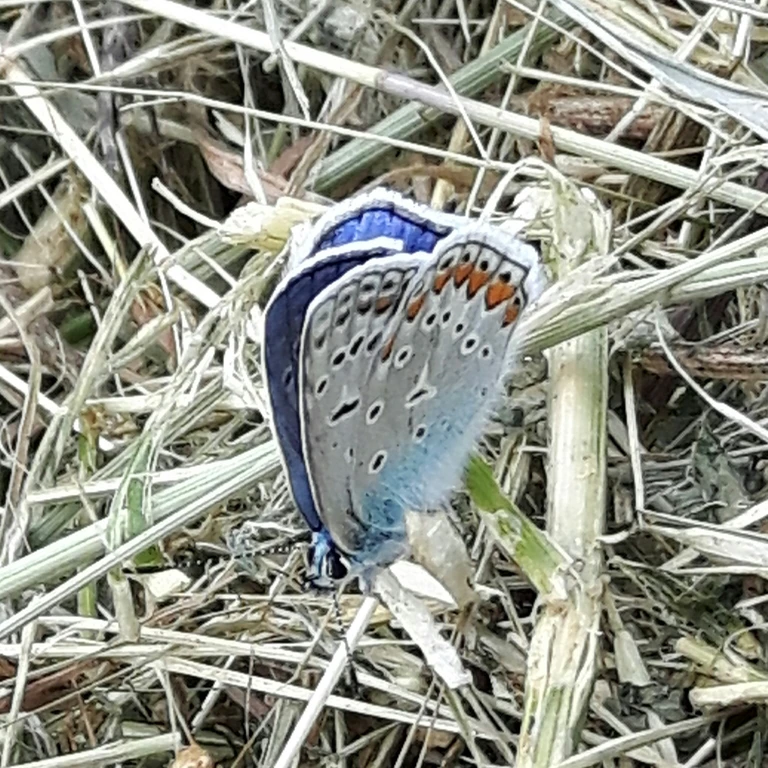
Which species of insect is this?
Polyommatus icarus
